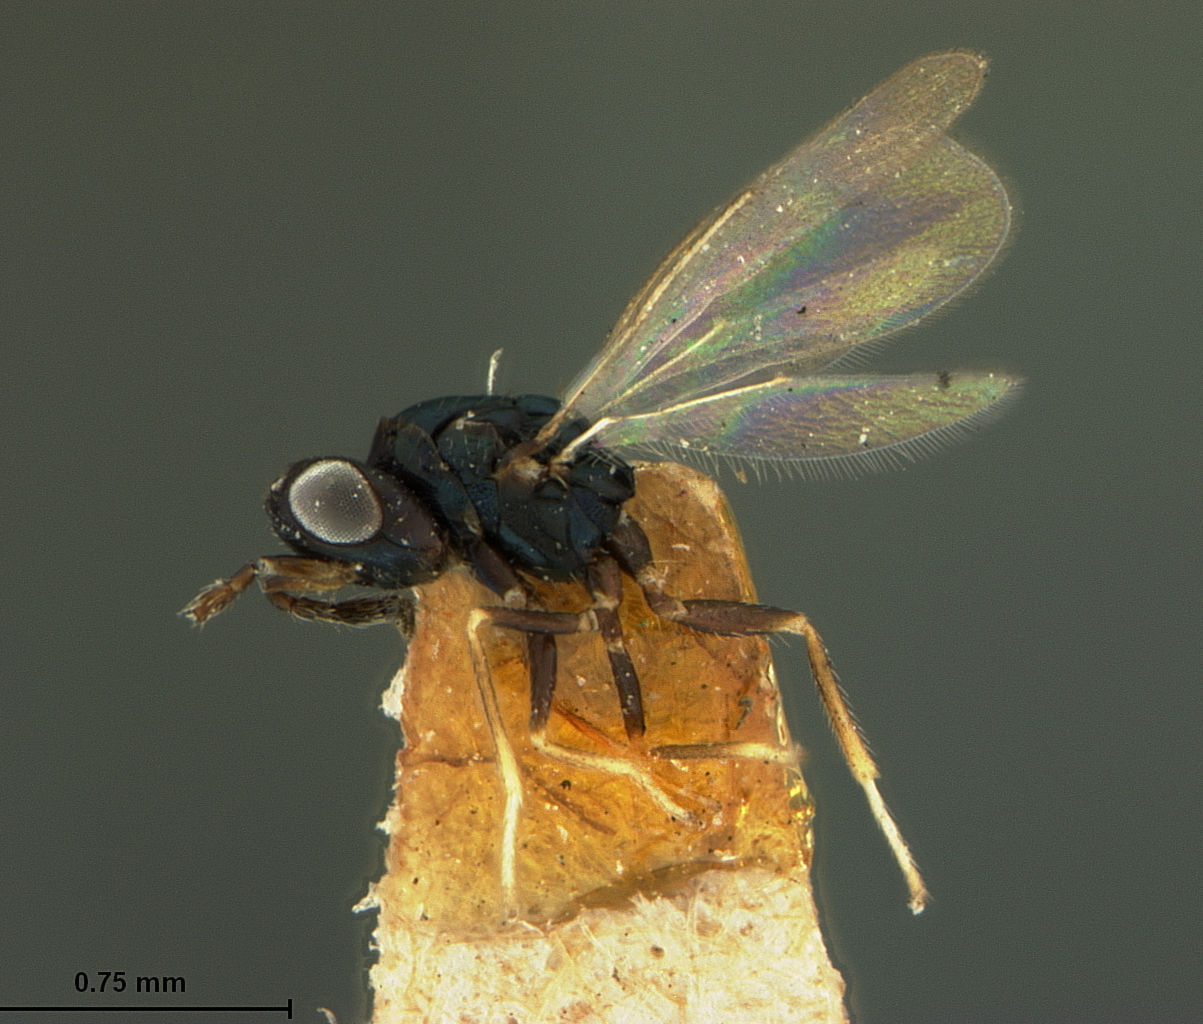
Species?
Tetrastichus scolyti
